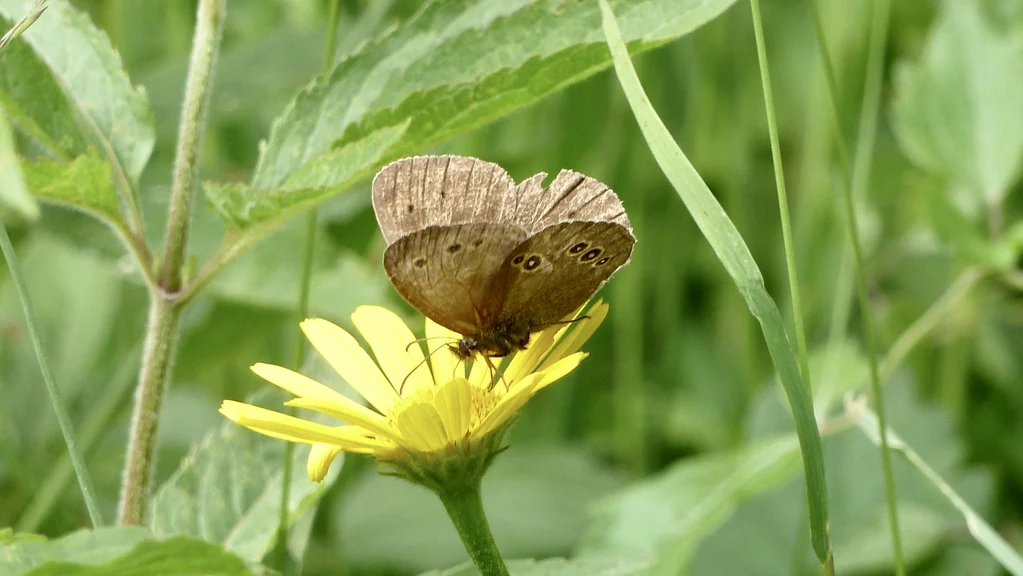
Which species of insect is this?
Aphantopus hyperantus
